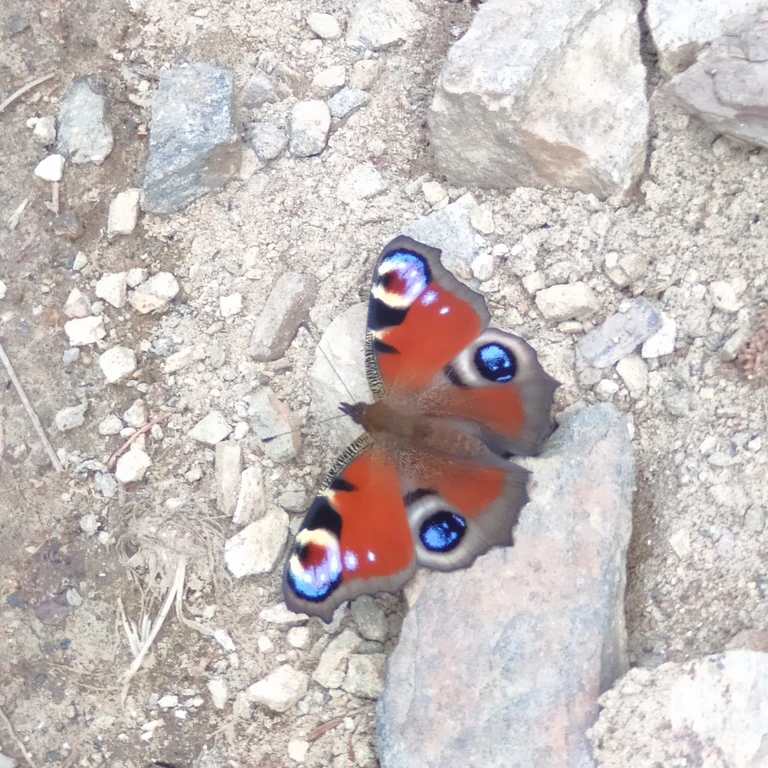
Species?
Aglais io
